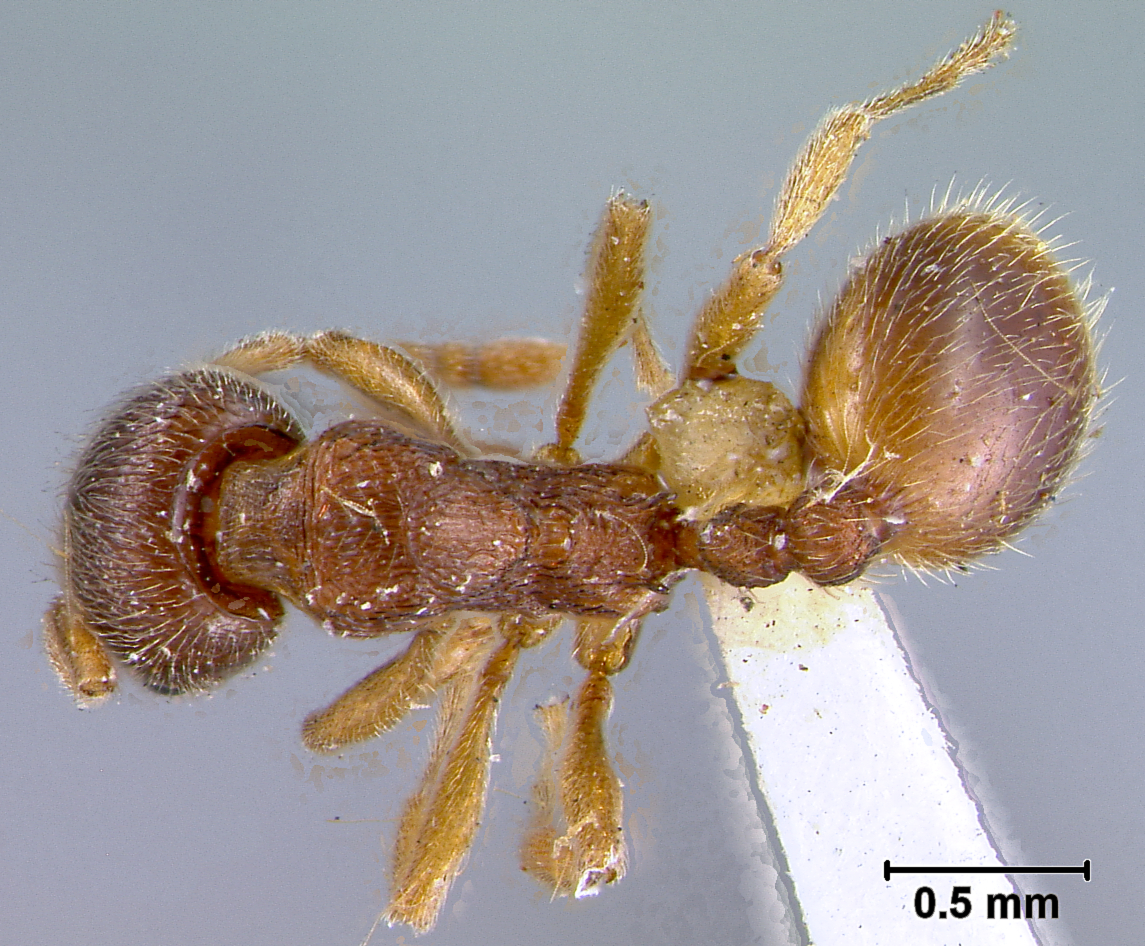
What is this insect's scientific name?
Aphaenogaster brevicornis
